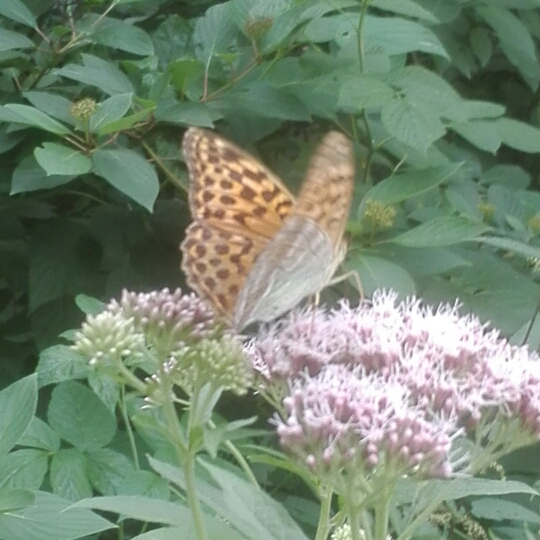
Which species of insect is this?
Argynnis paphia
